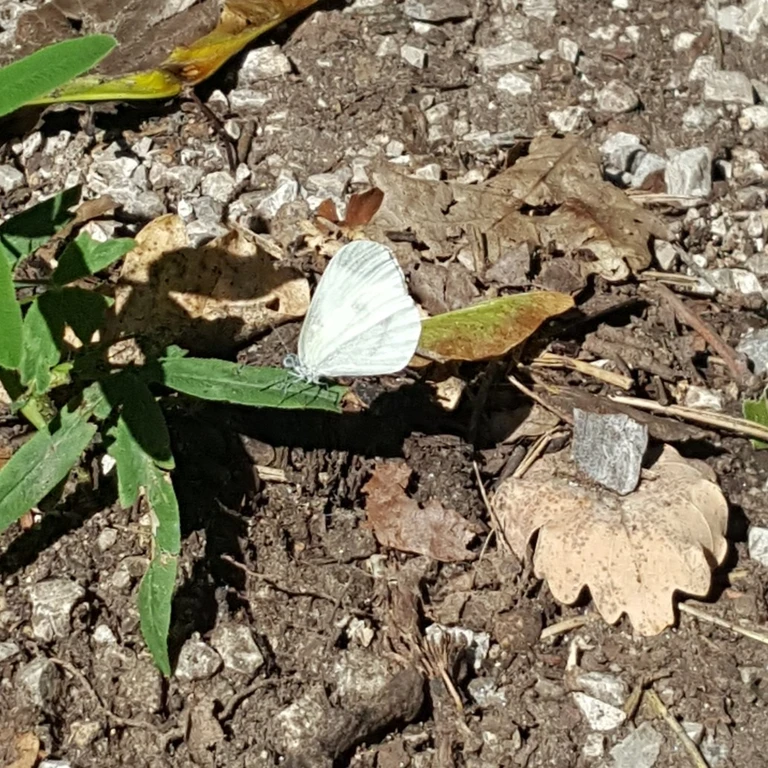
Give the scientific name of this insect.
Leptidea sinapis/juvernica
